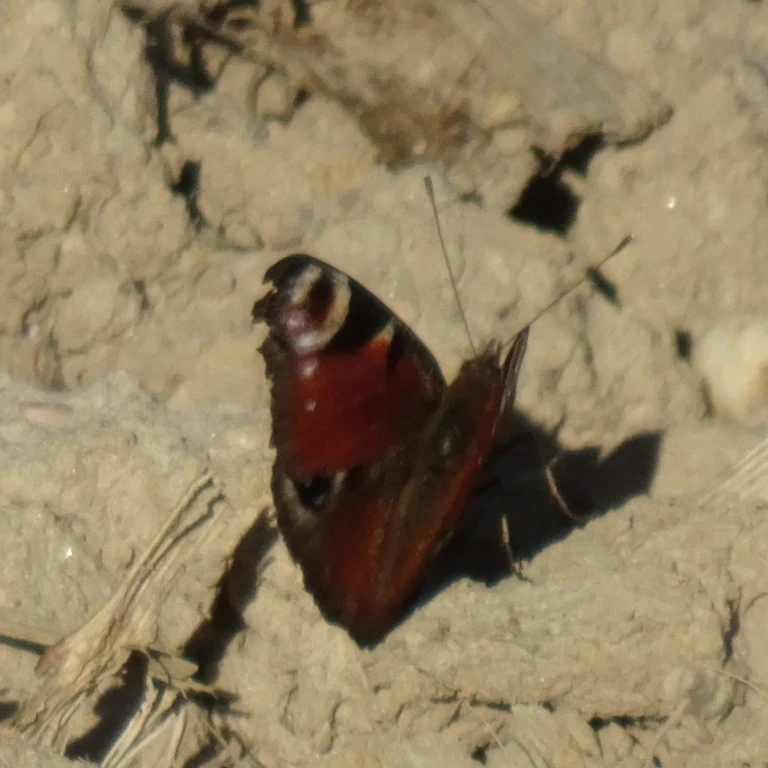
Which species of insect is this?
Aglais io
